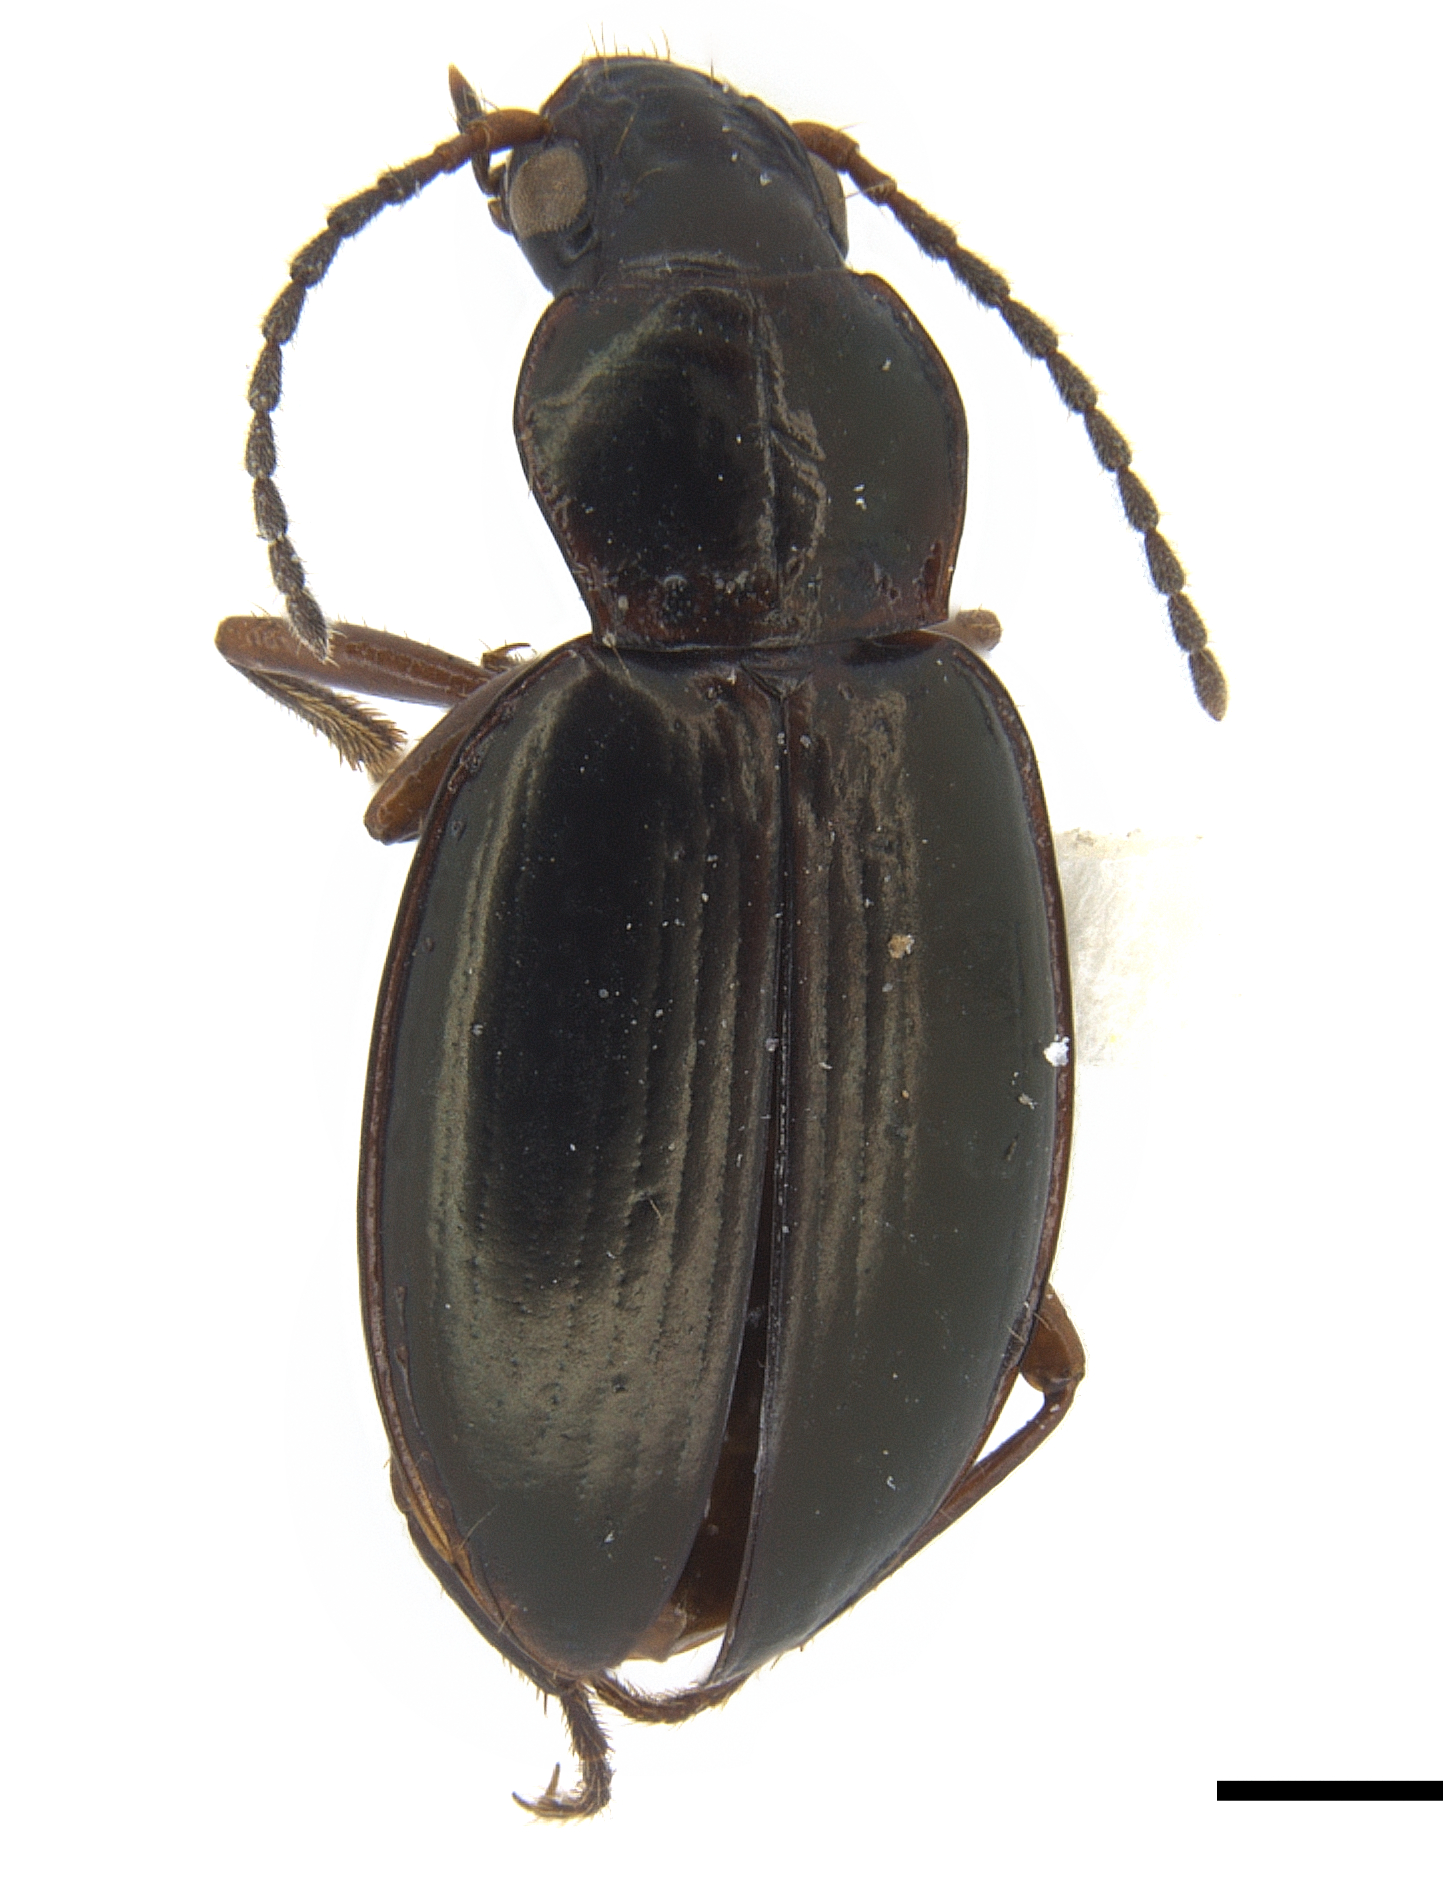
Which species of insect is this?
Merizodus soledadinus
